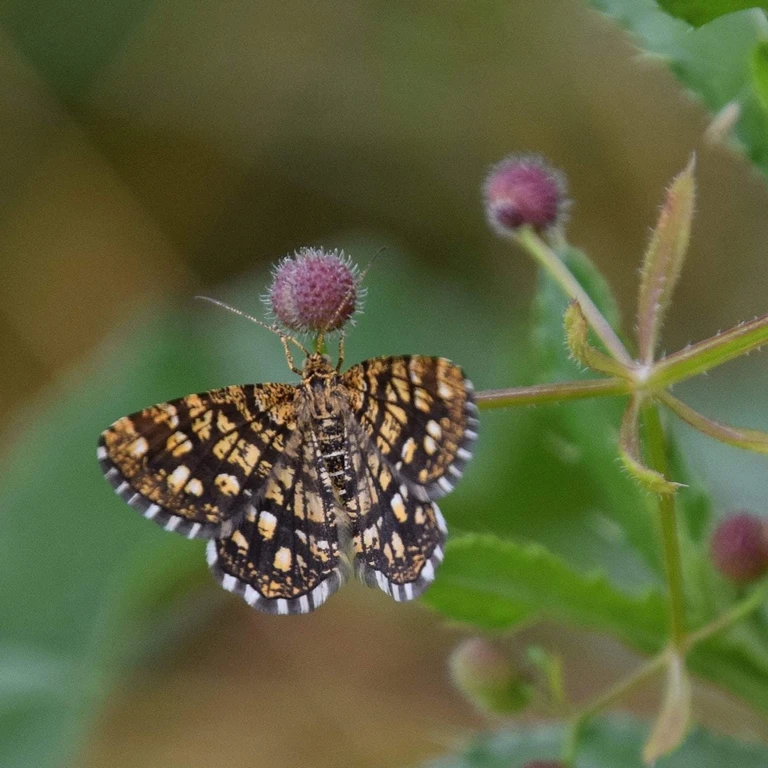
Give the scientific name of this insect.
Chiasmia clathrata
